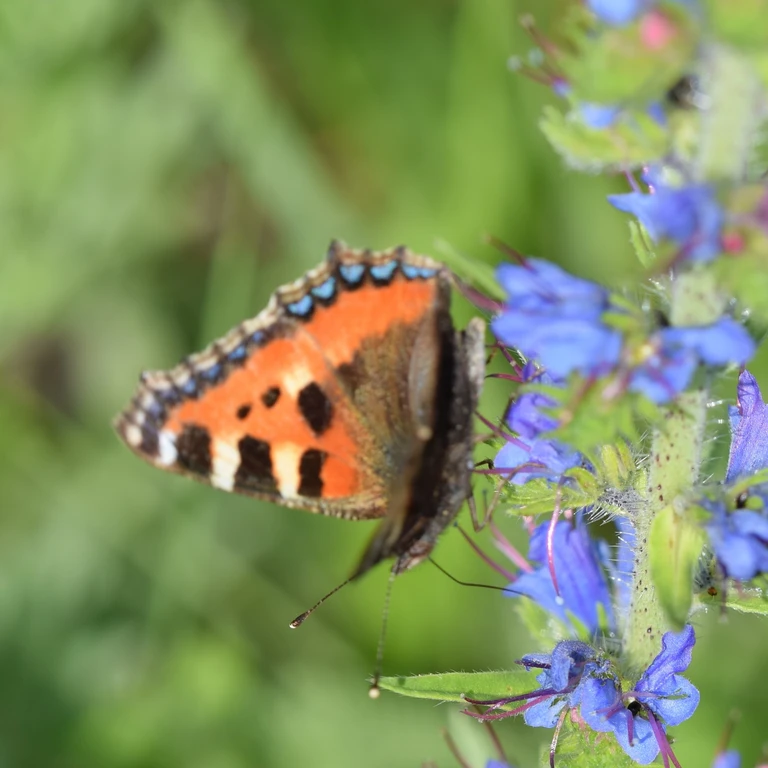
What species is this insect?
Aglais urticae
